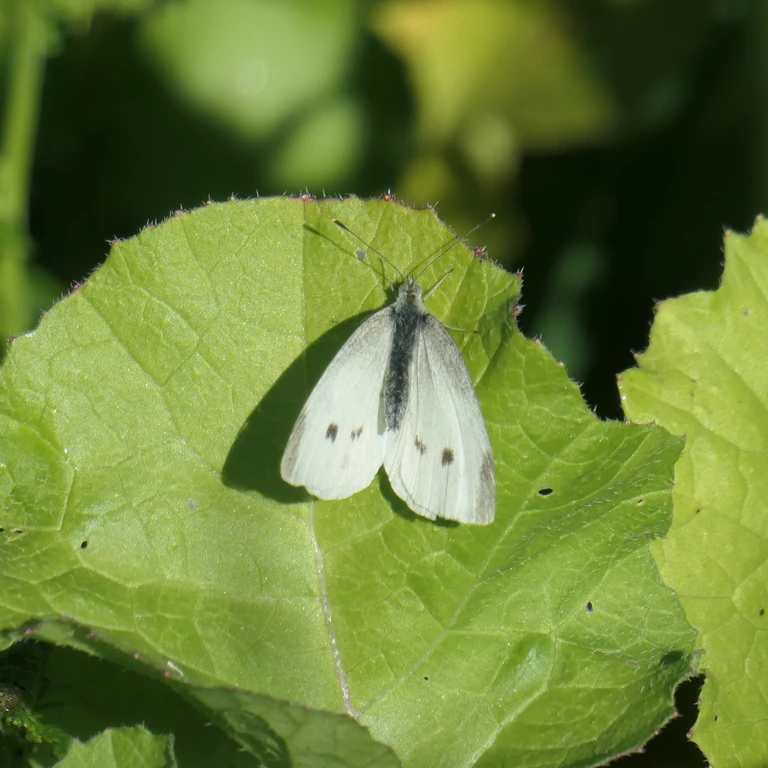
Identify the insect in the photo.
Pieris rapae
